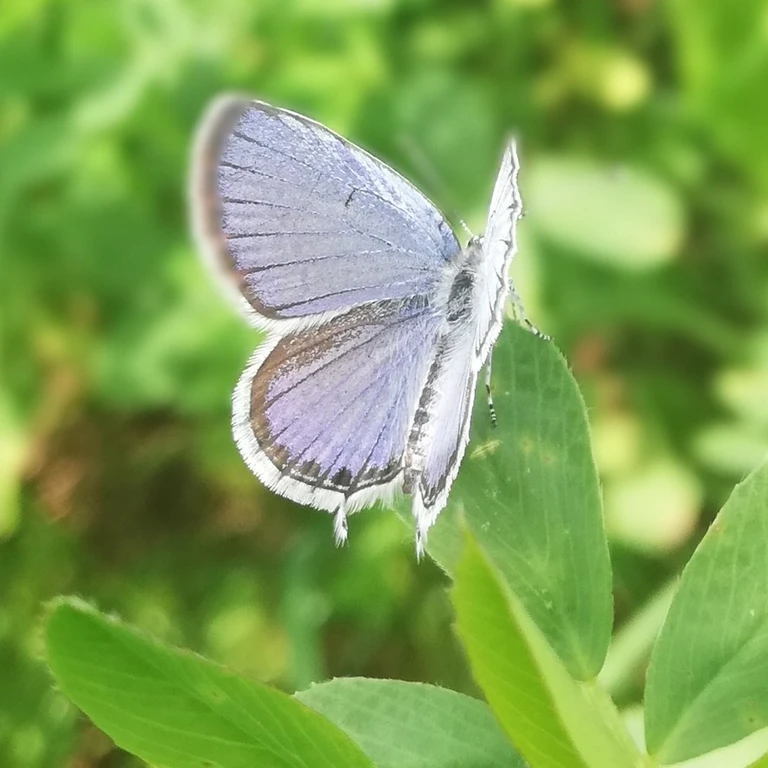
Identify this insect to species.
Cupido argiades (also Elkalyce argiades)
